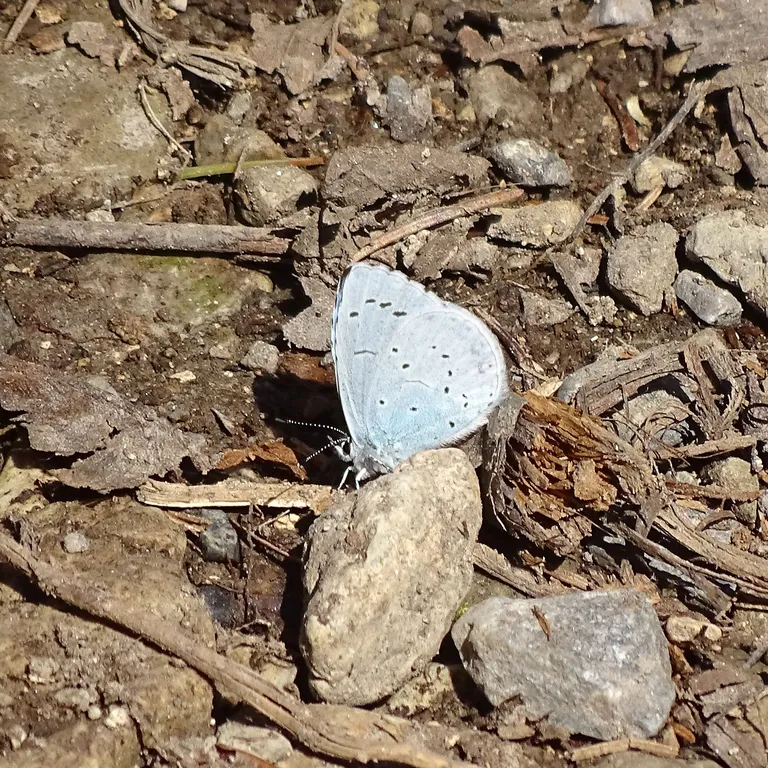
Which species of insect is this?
Celastrina argiolus
